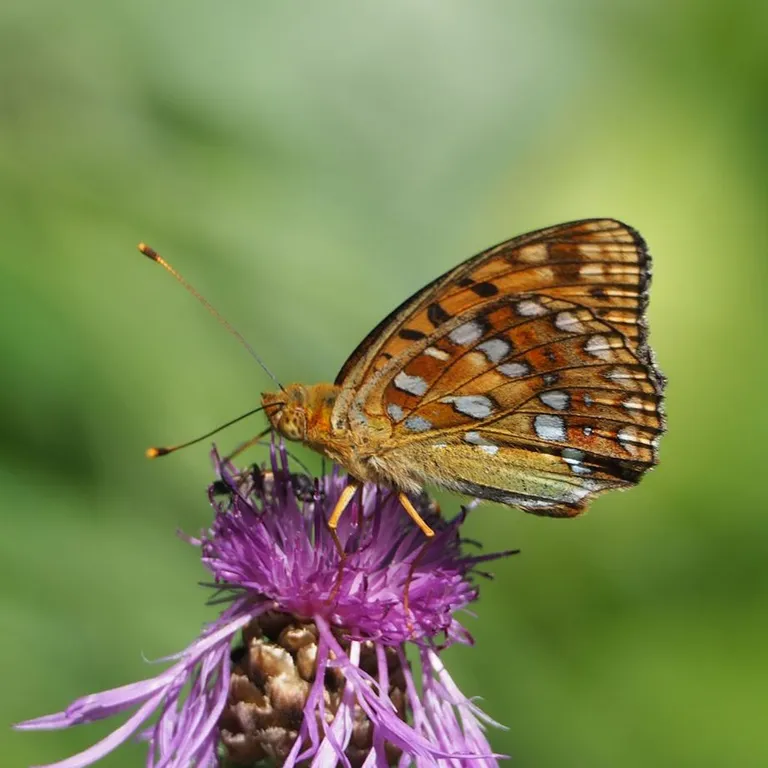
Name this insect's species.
Fabriciana adippe
